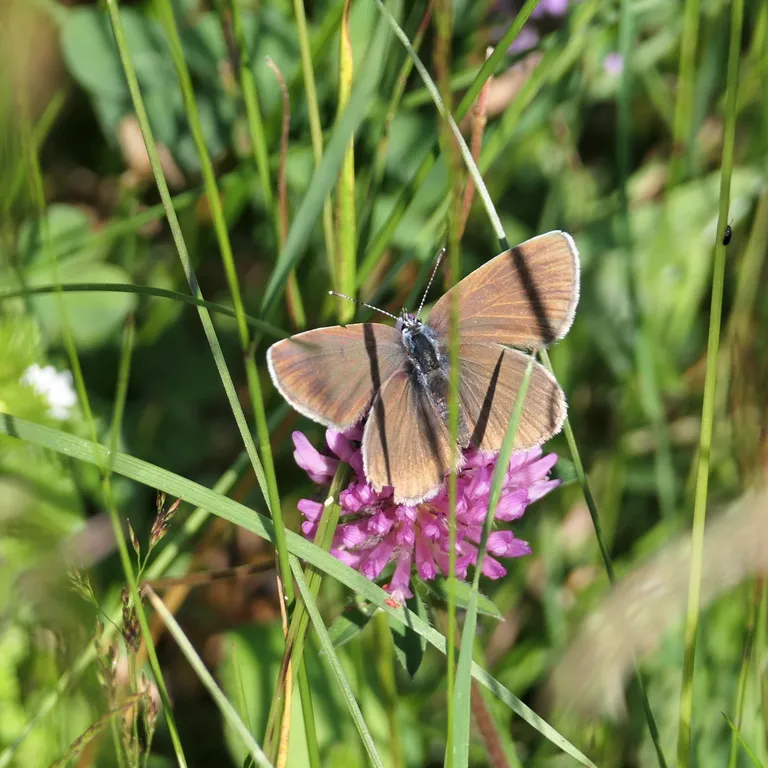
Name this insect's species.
Cyaniris semiargus
